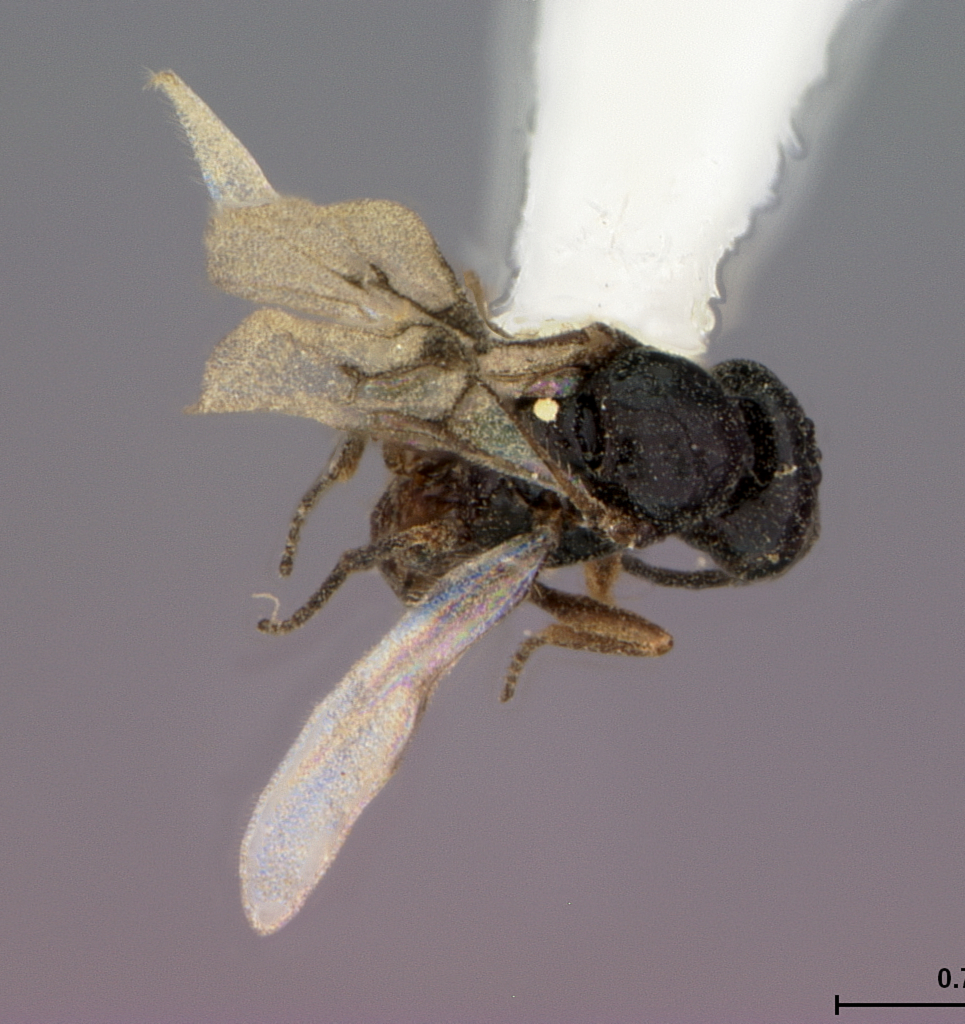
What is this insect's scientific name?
Lysiphlebus distinctus
